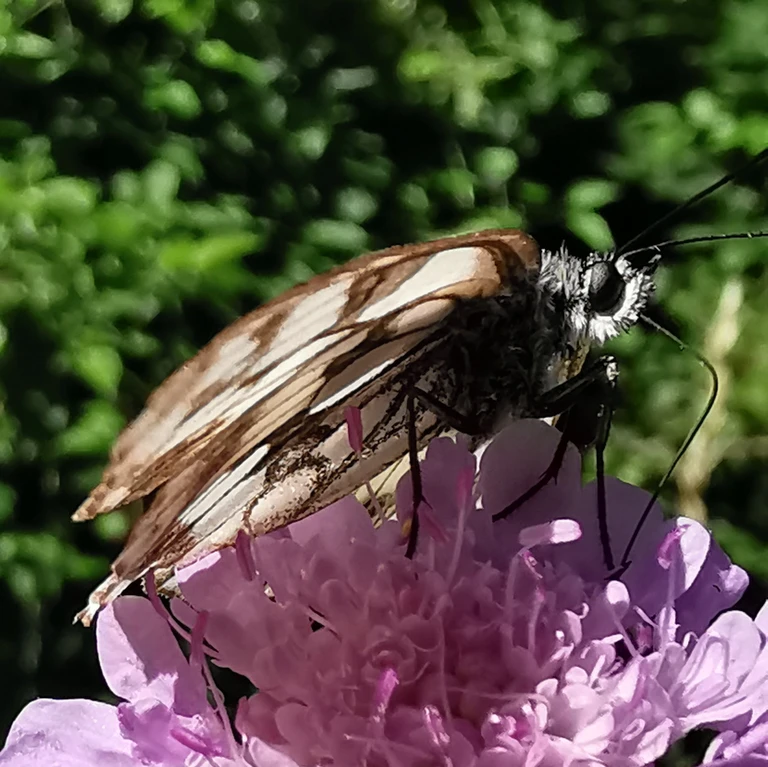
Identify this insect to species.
Melanargia galathea
